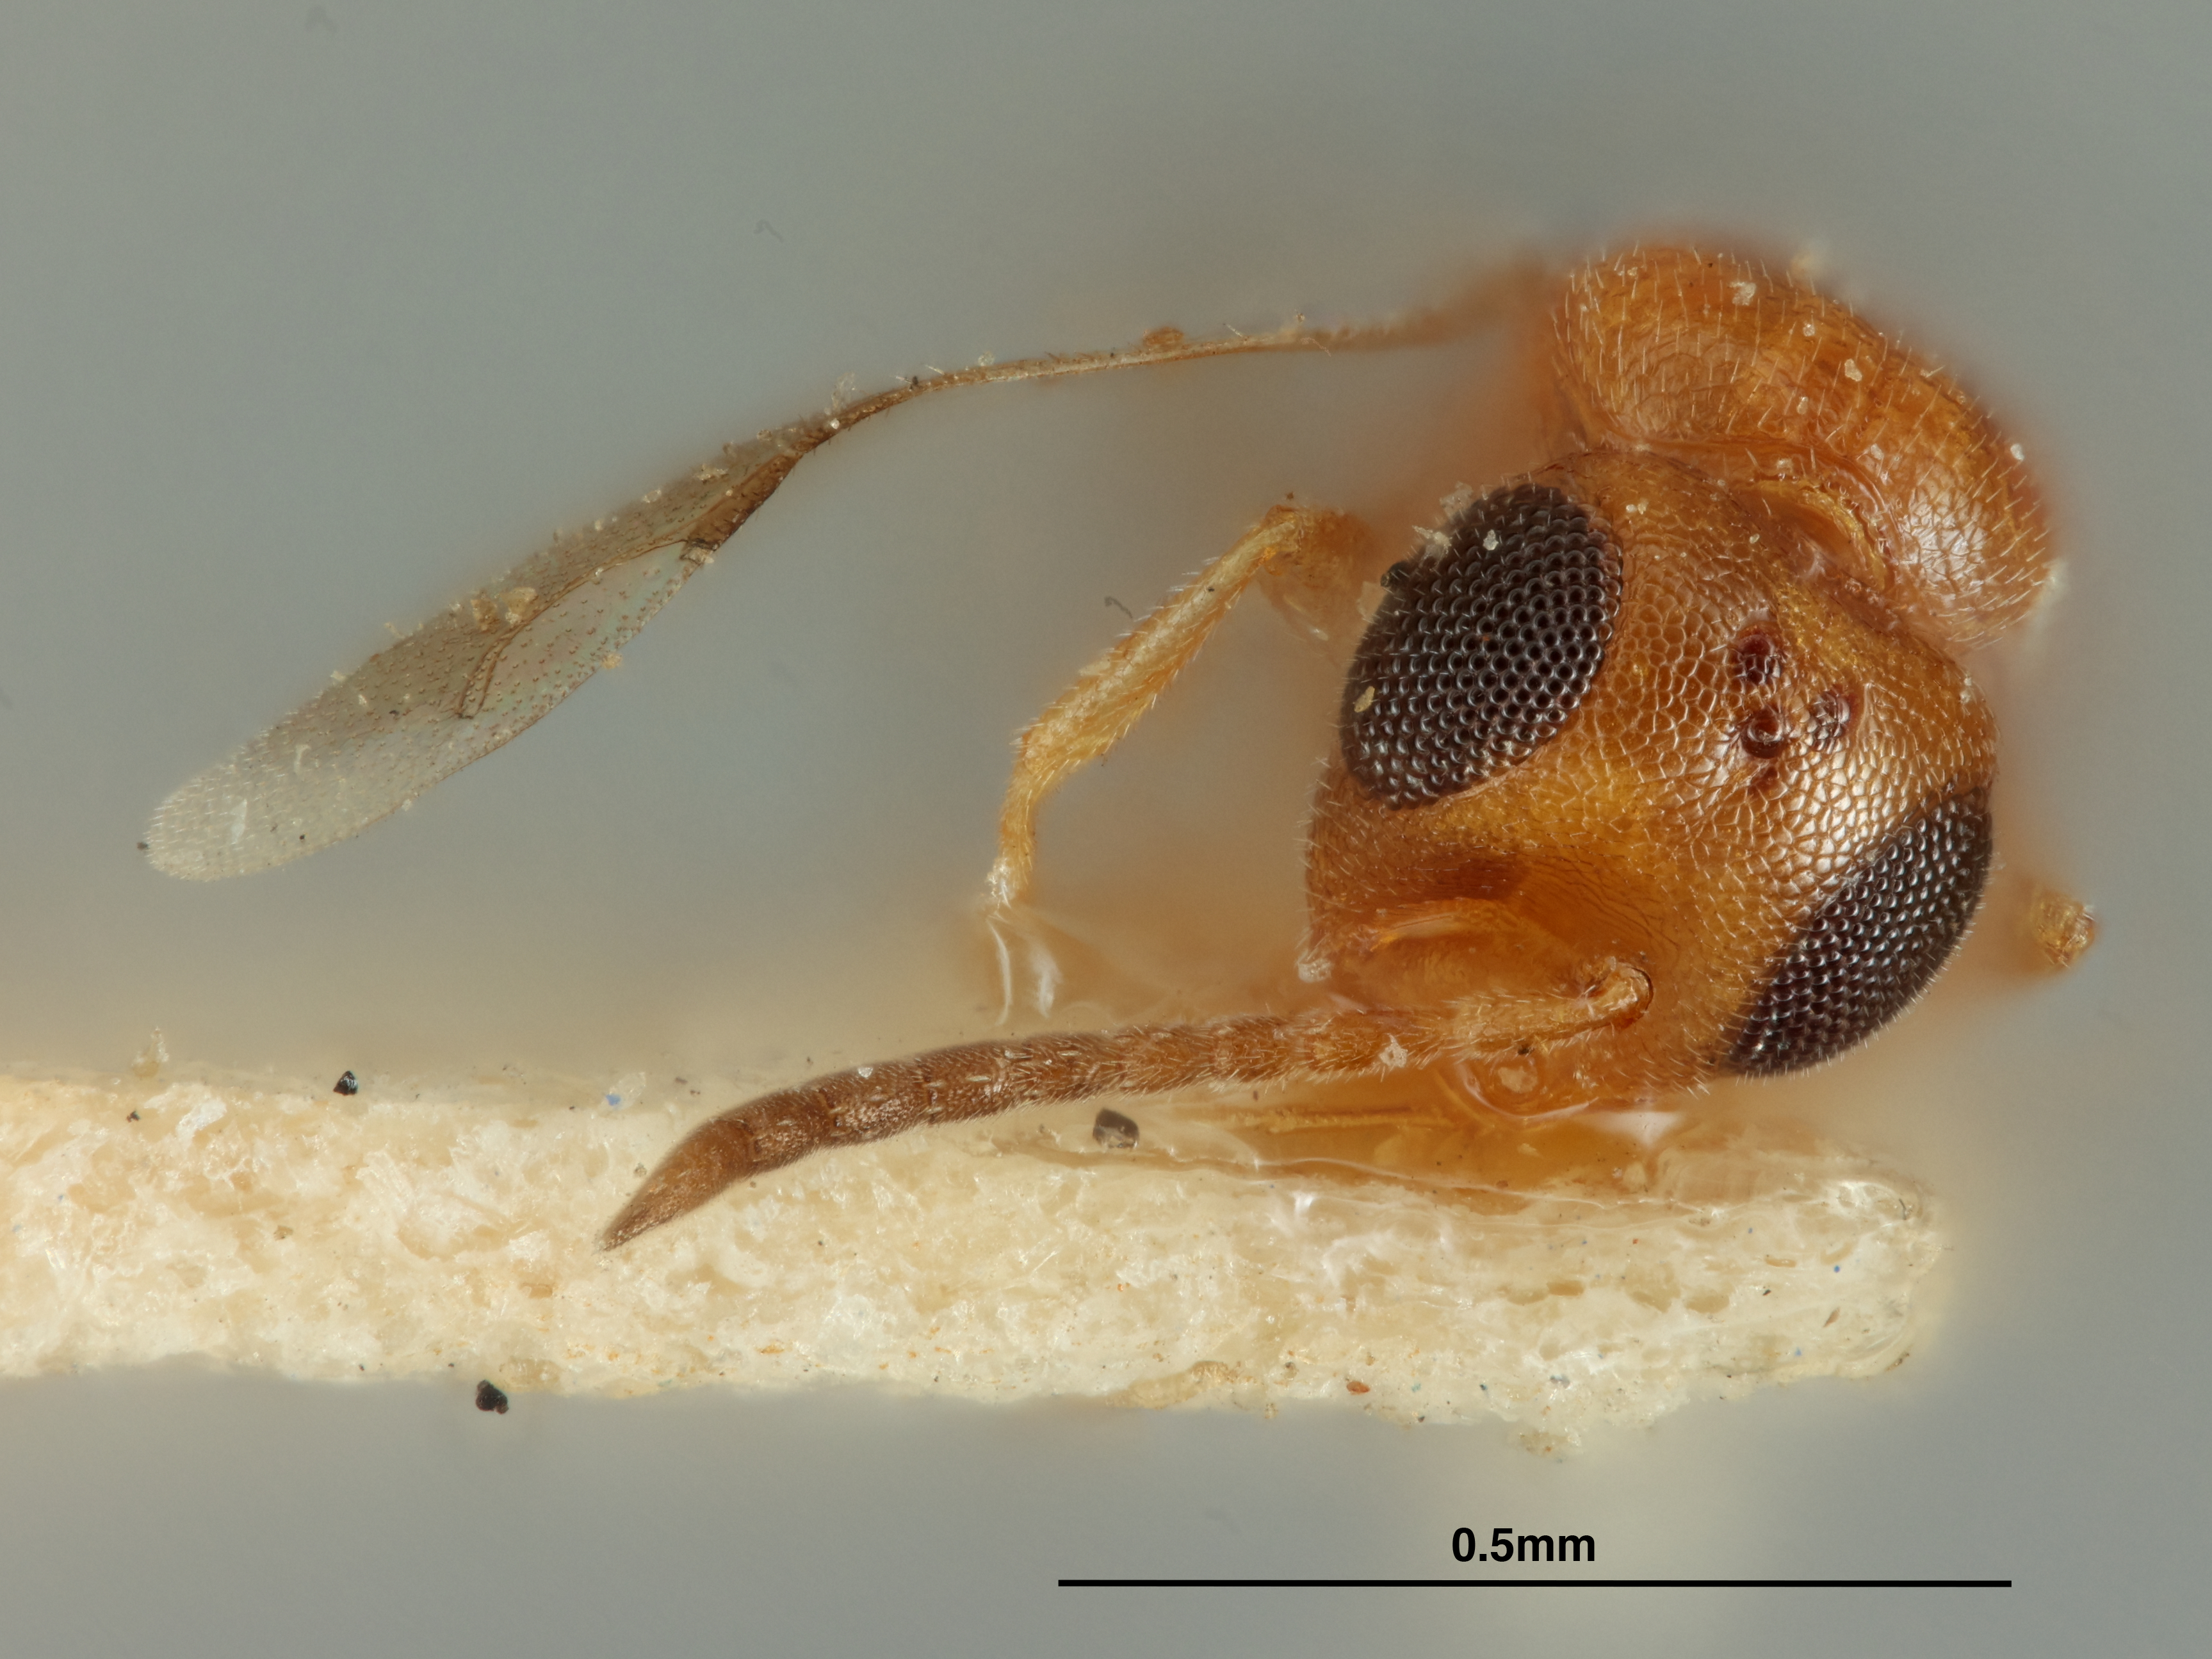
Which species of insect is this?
Ceraphron californicus
